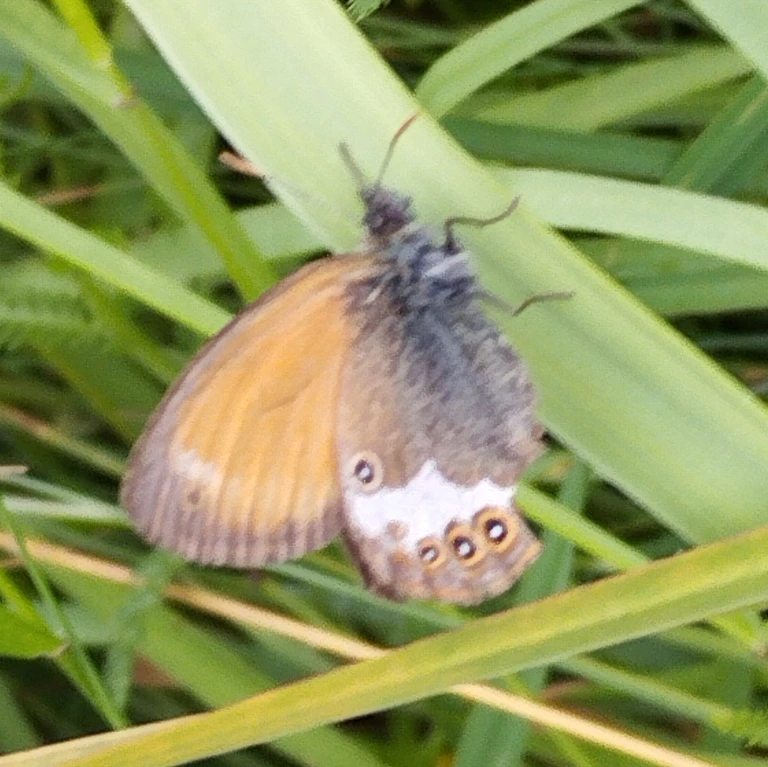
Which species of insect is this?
Coenonympha arcania
